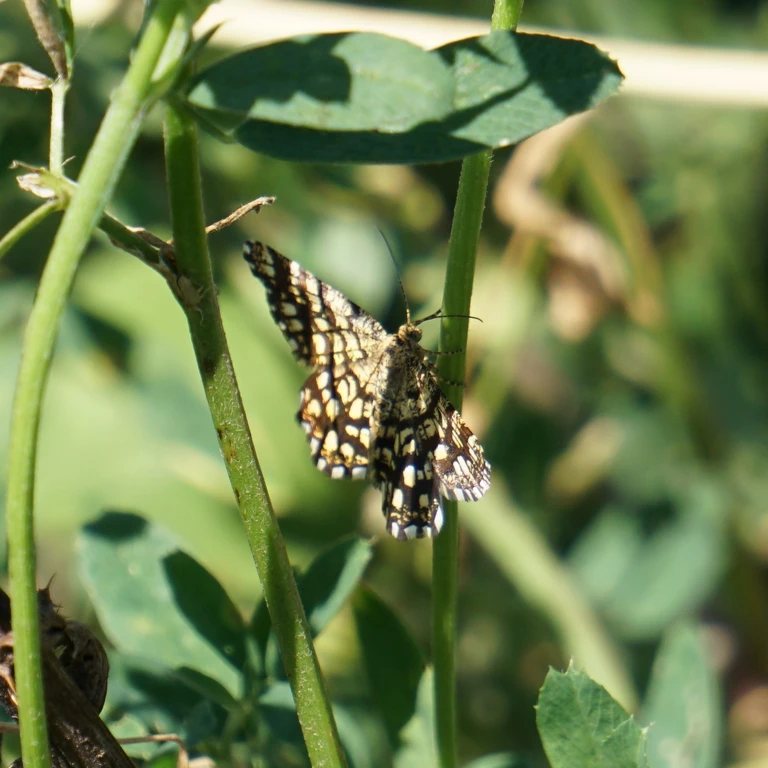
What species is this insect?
Chiasmia clathrata
